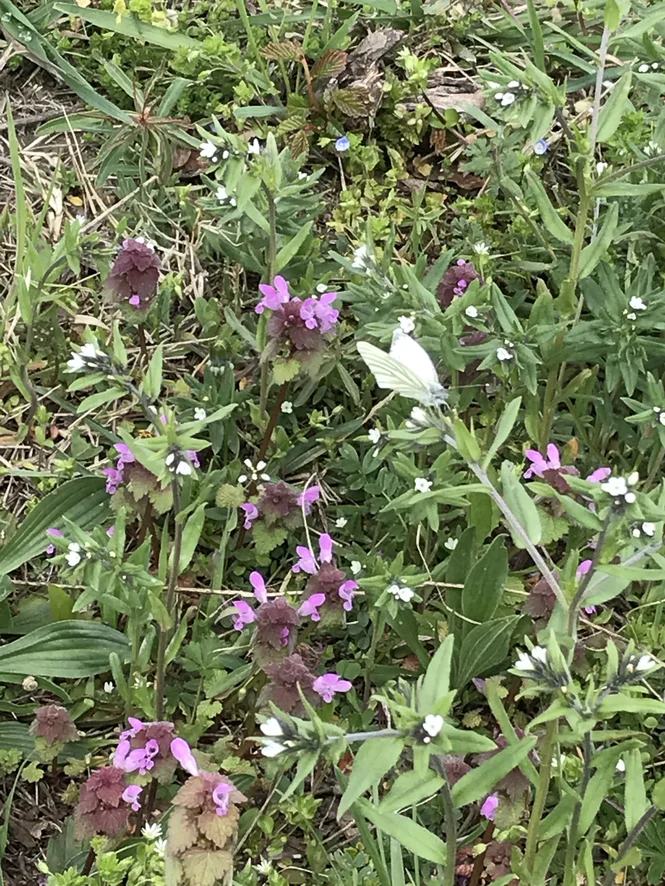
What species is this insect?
Pieris napi
